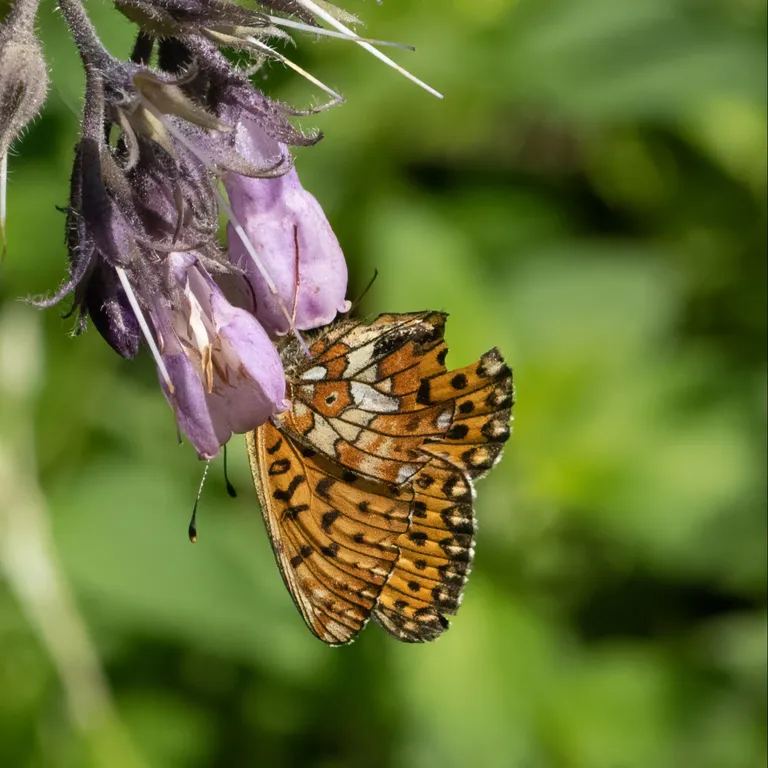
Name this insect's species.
Boloria euphrosyne (also Clossiana euphrosyne)
